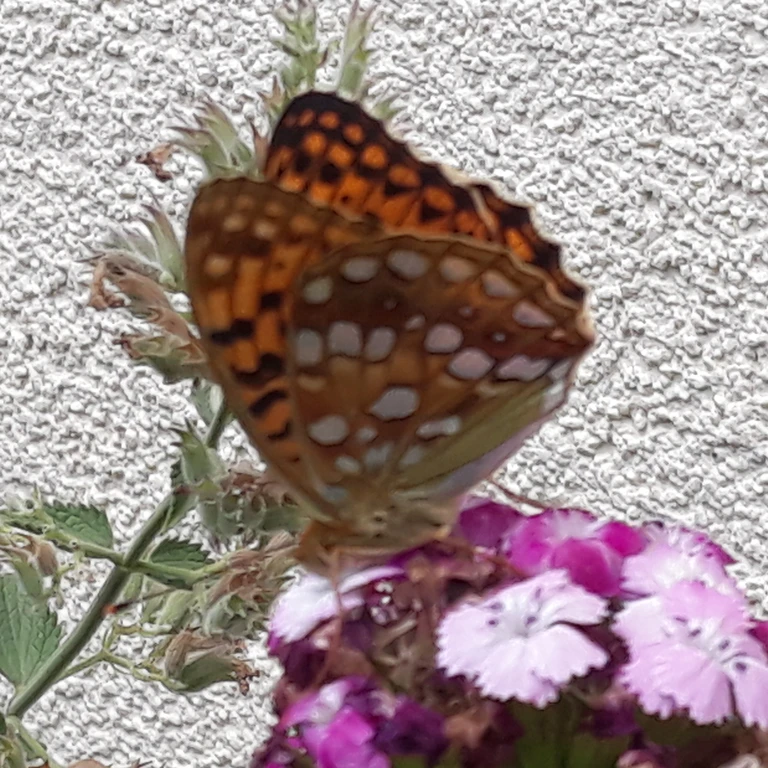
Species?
Fabriciana adippe
